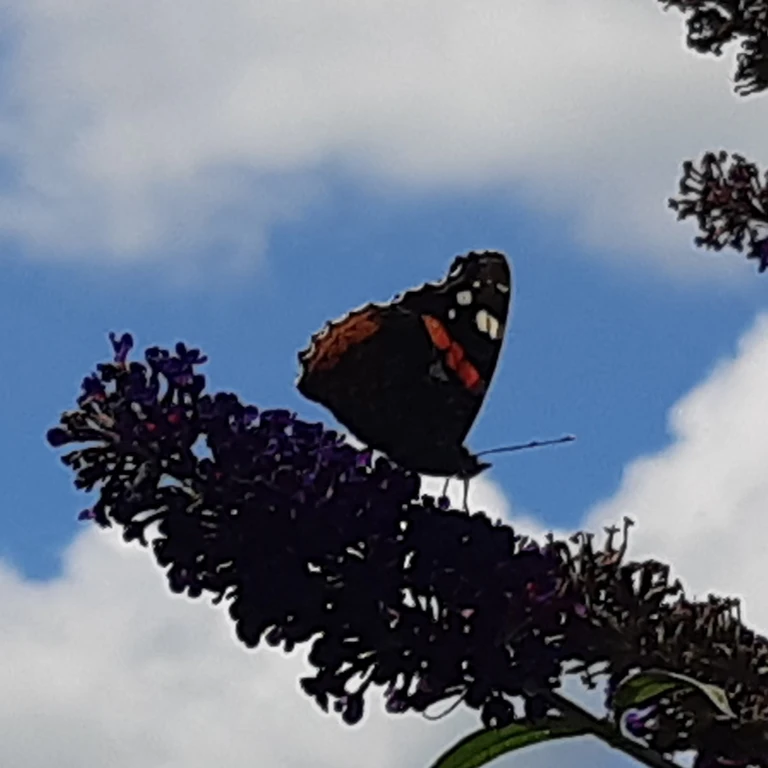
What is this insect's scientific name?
Vanessa atalanta
